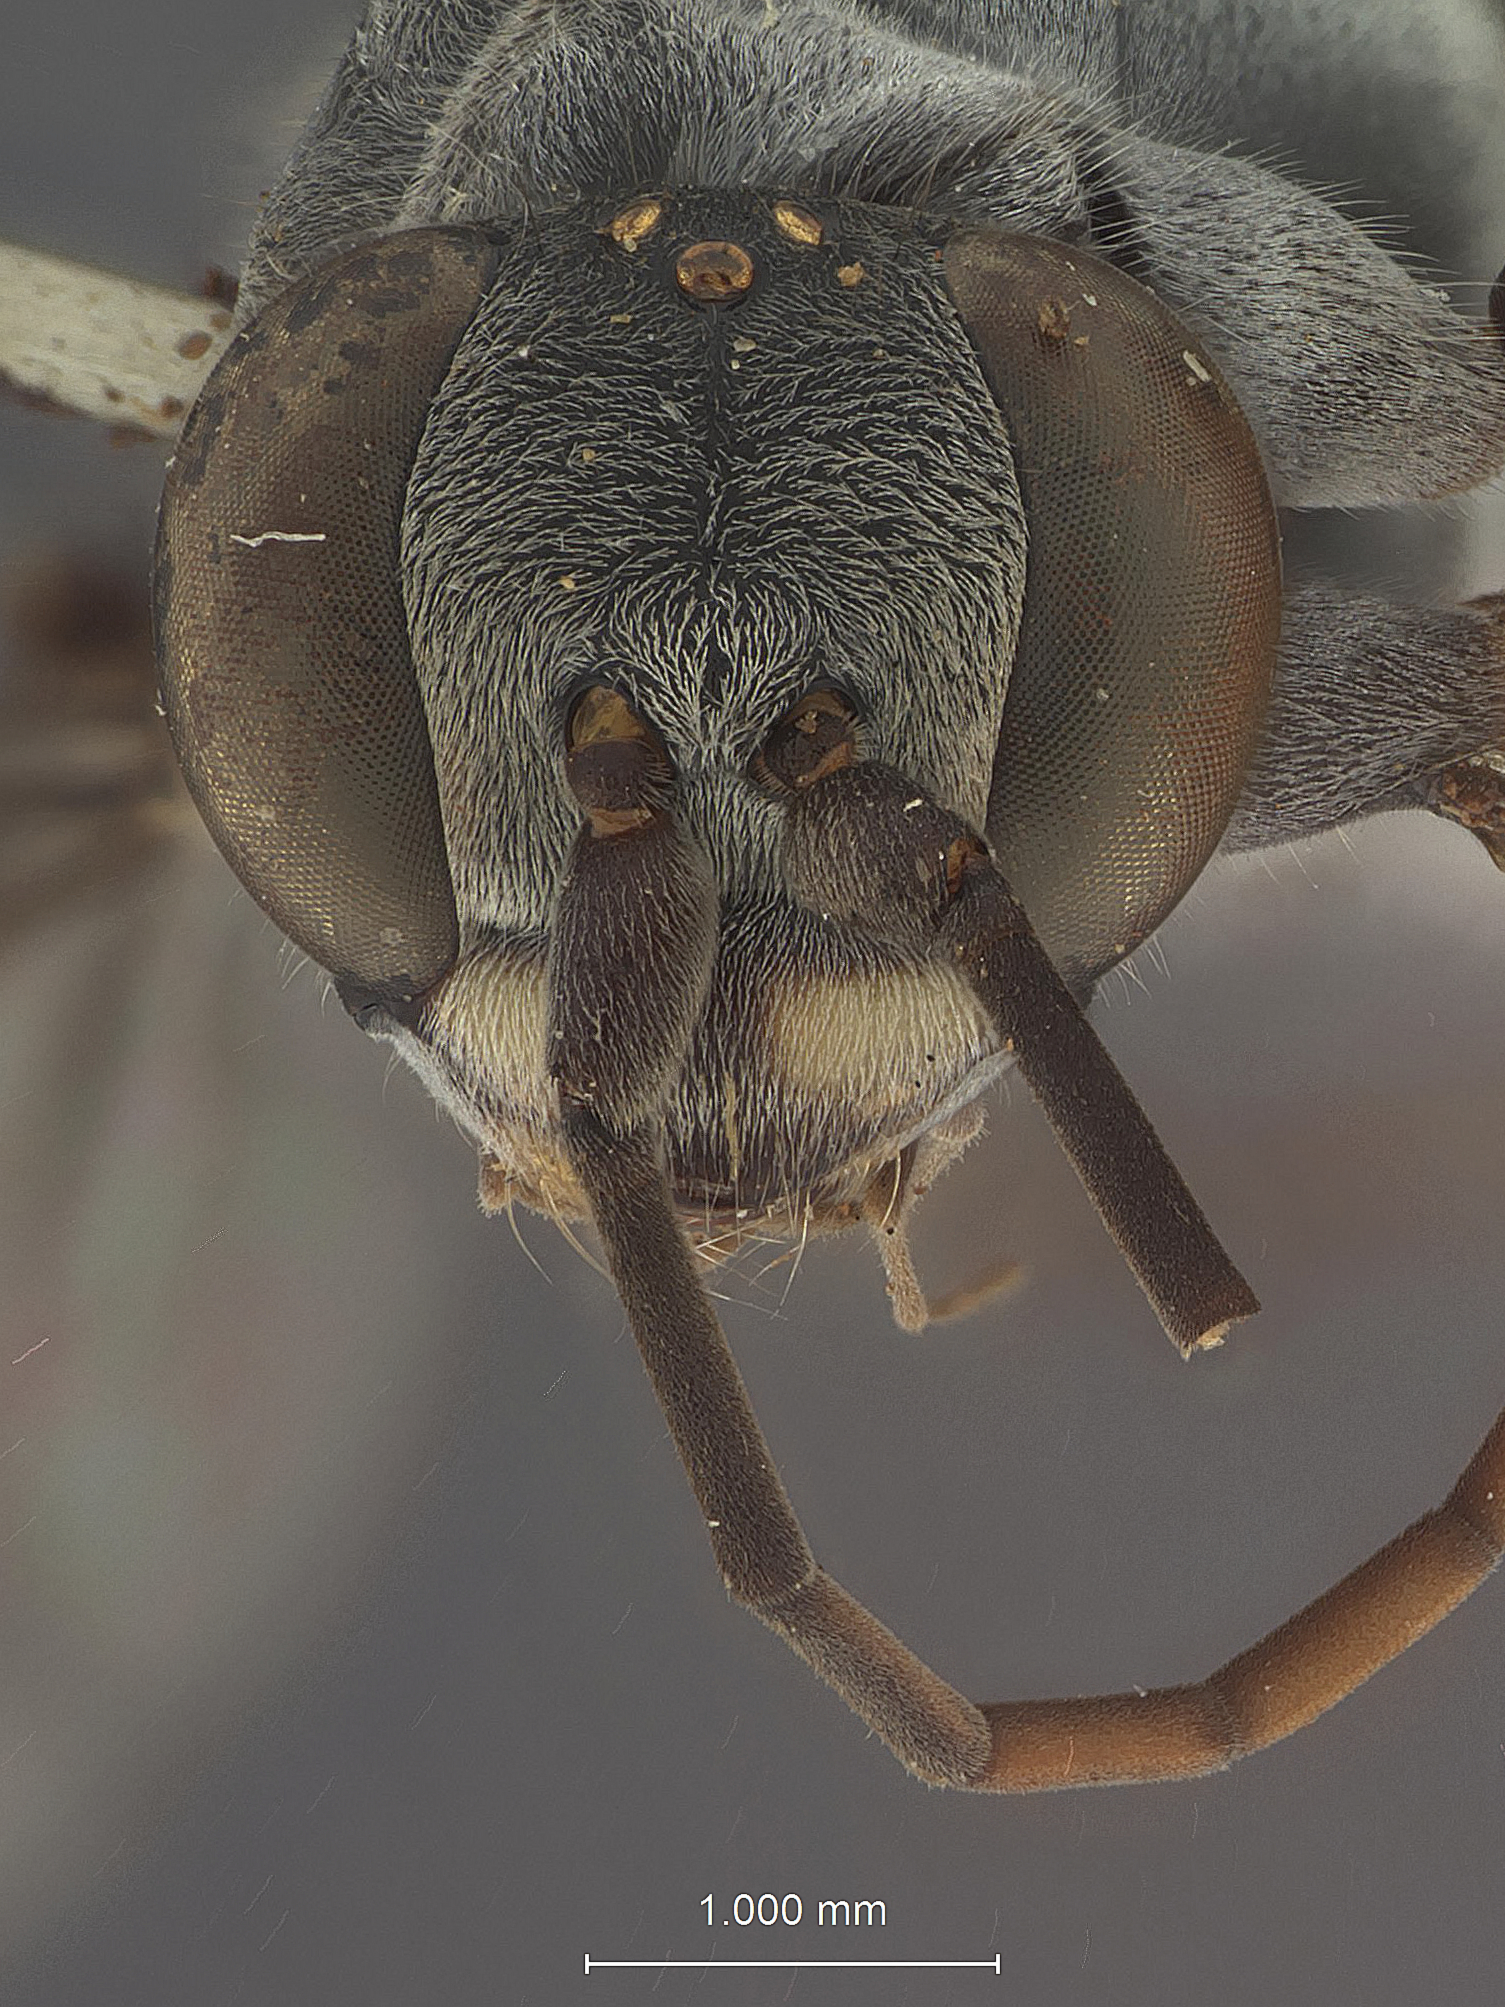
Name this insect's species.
Pseudagenia confraterna
